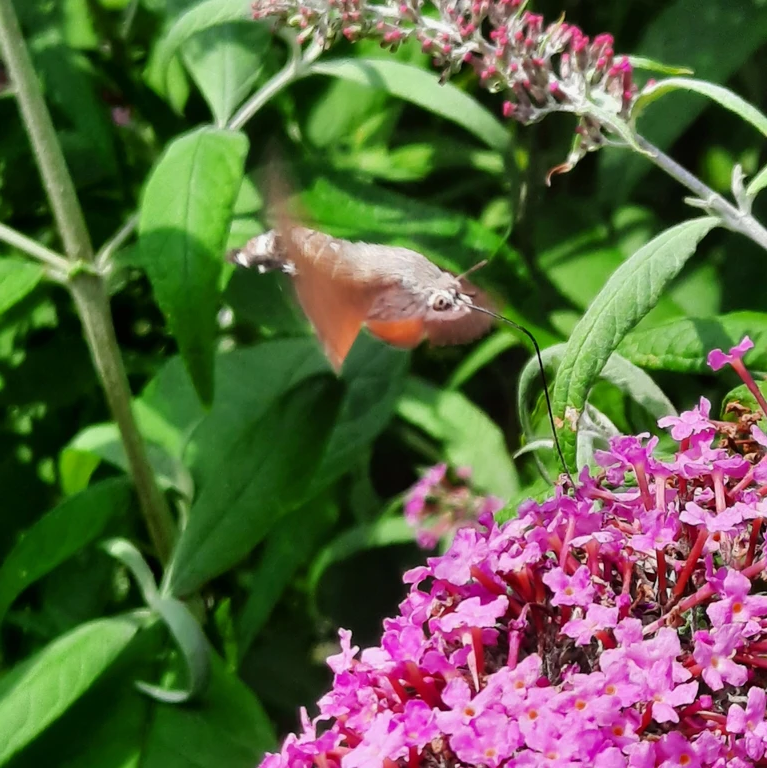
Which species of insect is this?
Macroglossum stellatarum
